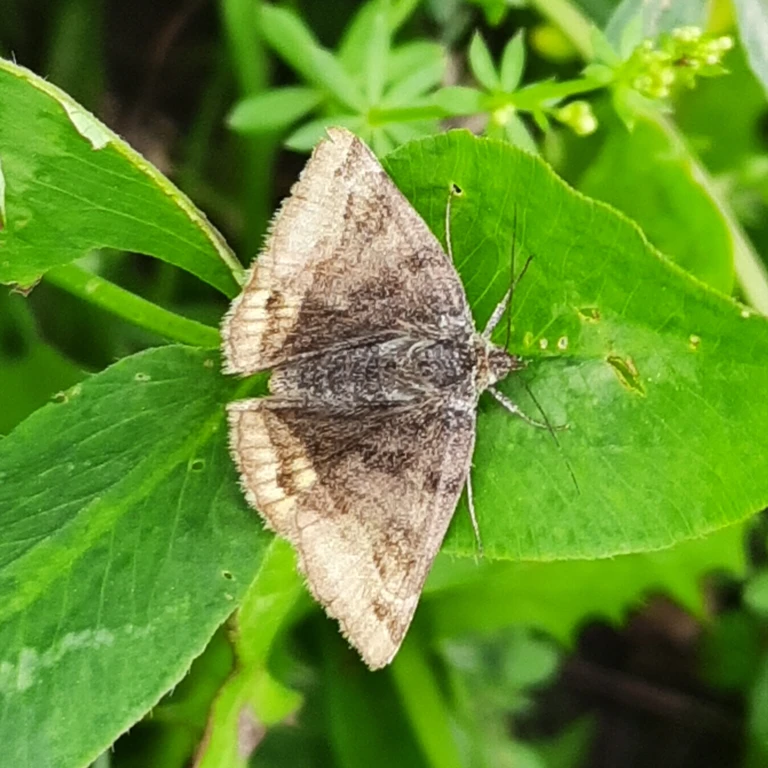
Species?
Euclidia glyphica
